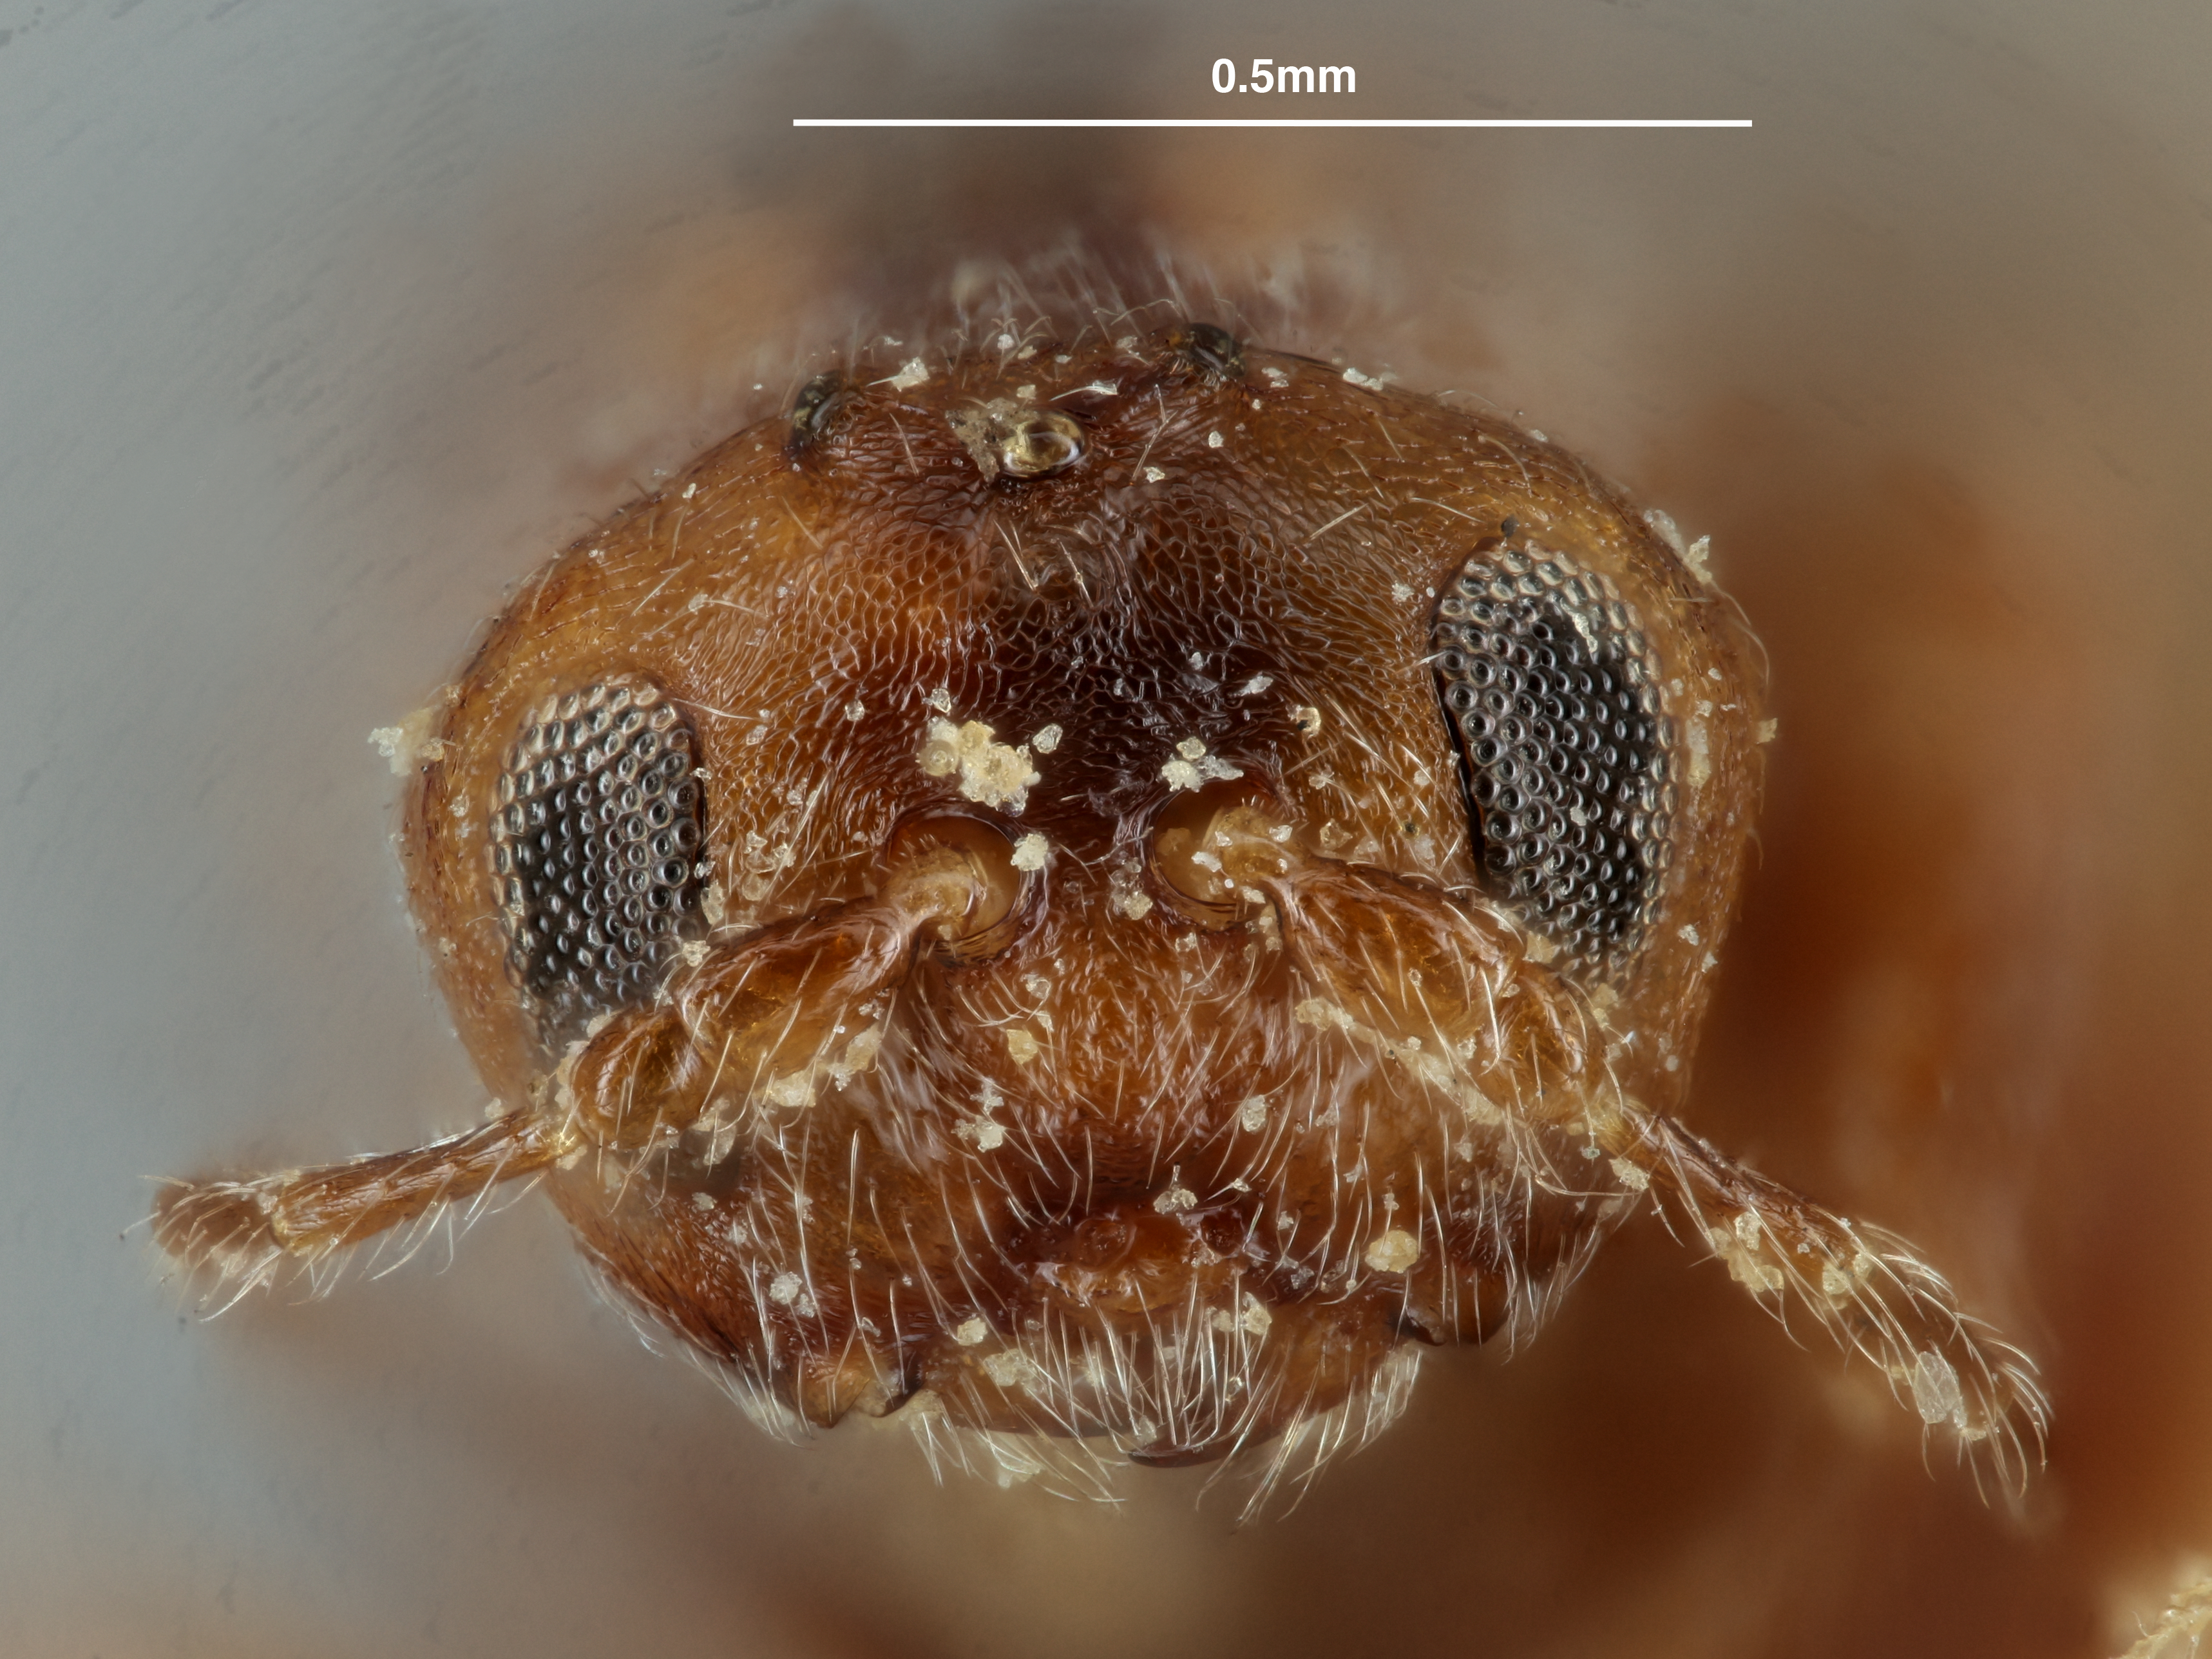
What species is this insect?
Disholcaspis mellifica
